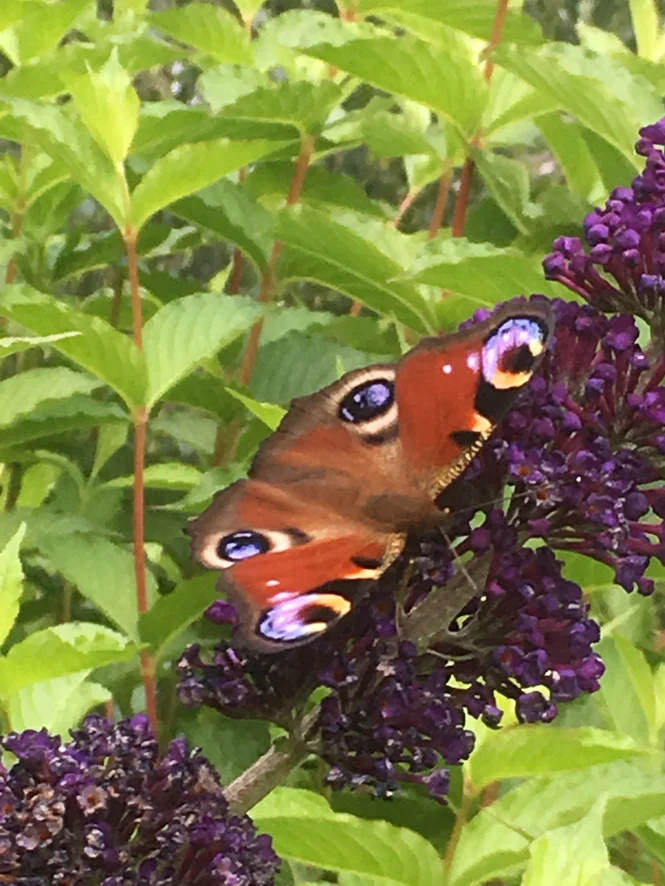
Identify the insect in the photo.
Aglais io
